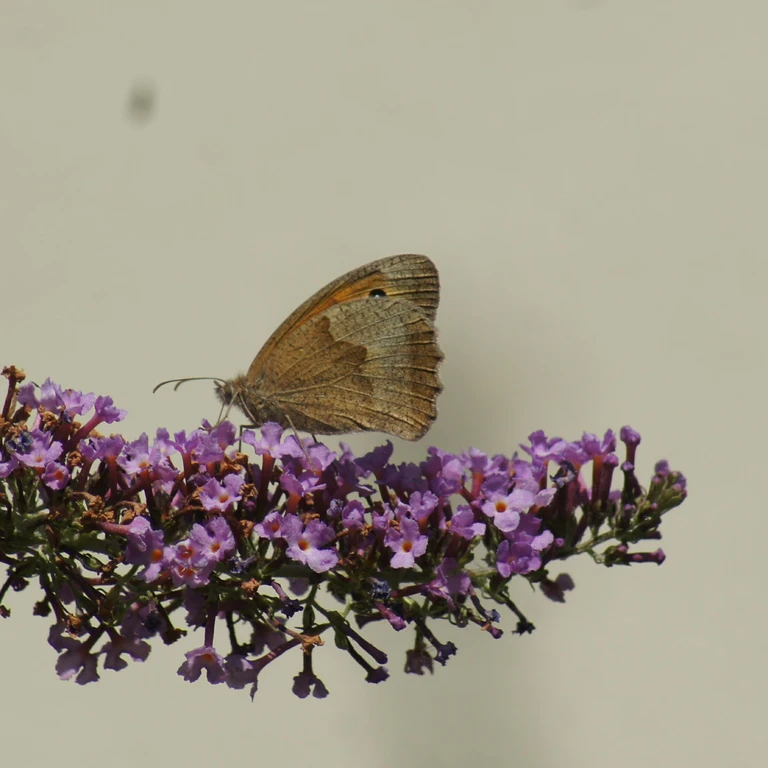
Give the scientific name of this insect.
Maniola jurtina
